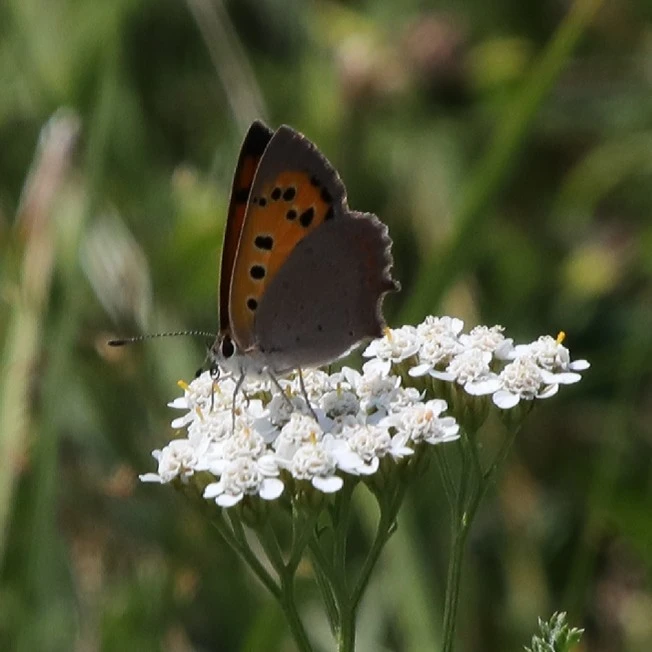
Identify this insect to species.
Lycaena phlaeas
